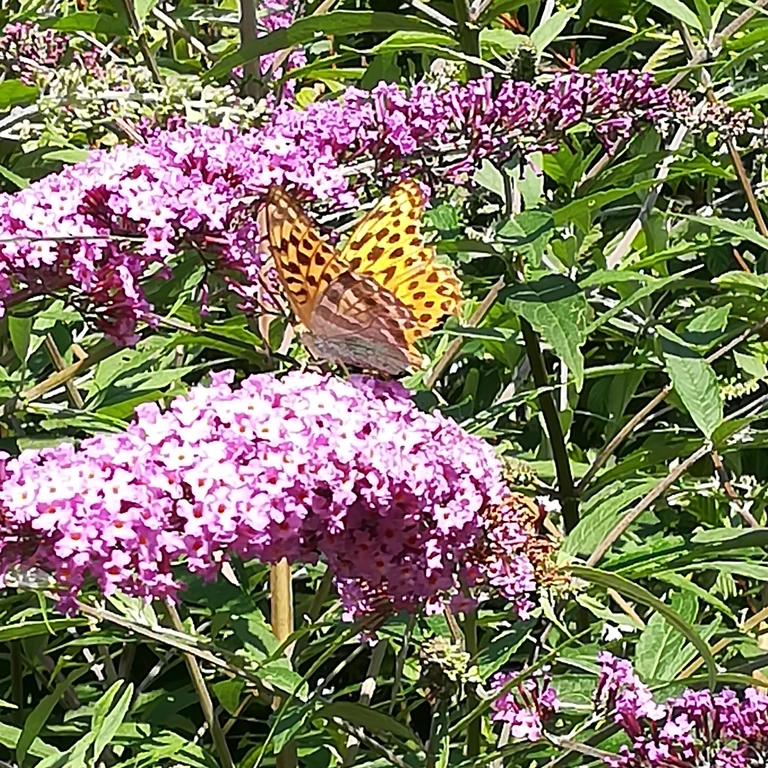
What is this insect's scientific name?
Argynnis paphia
